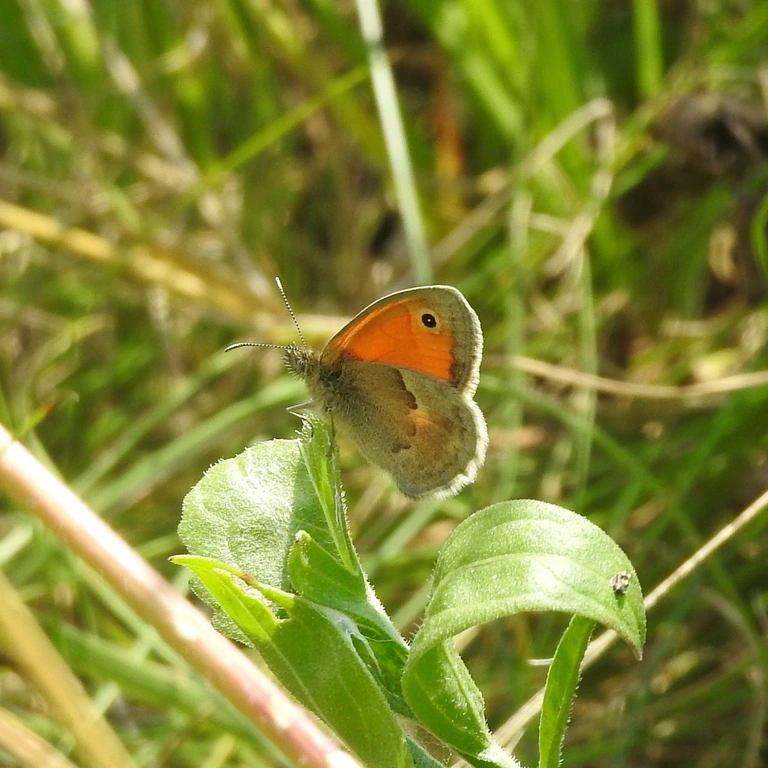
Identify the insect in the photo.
Coenonympha pamphilus
